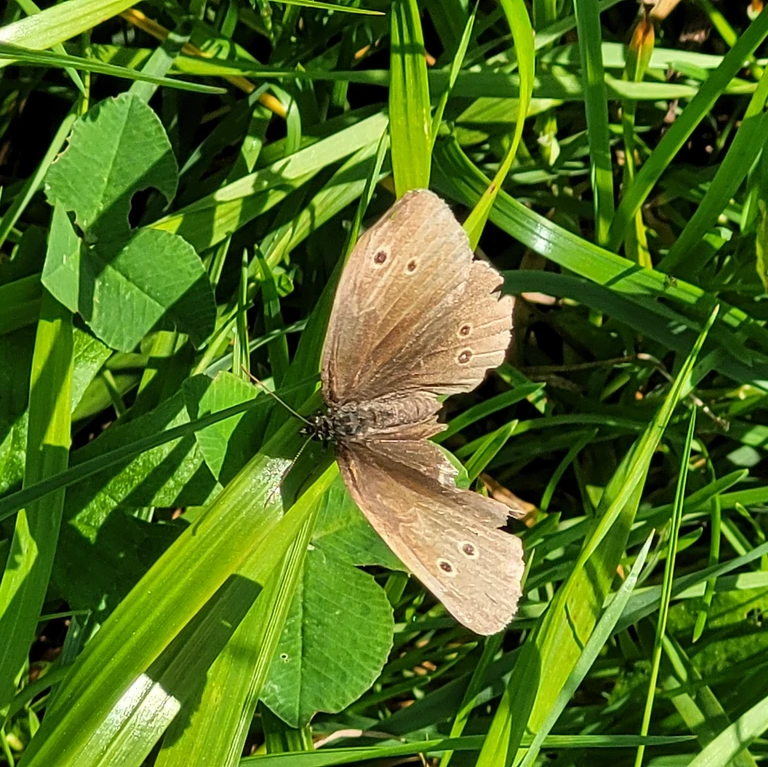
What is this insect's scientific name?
Aphantopus hyperantus
